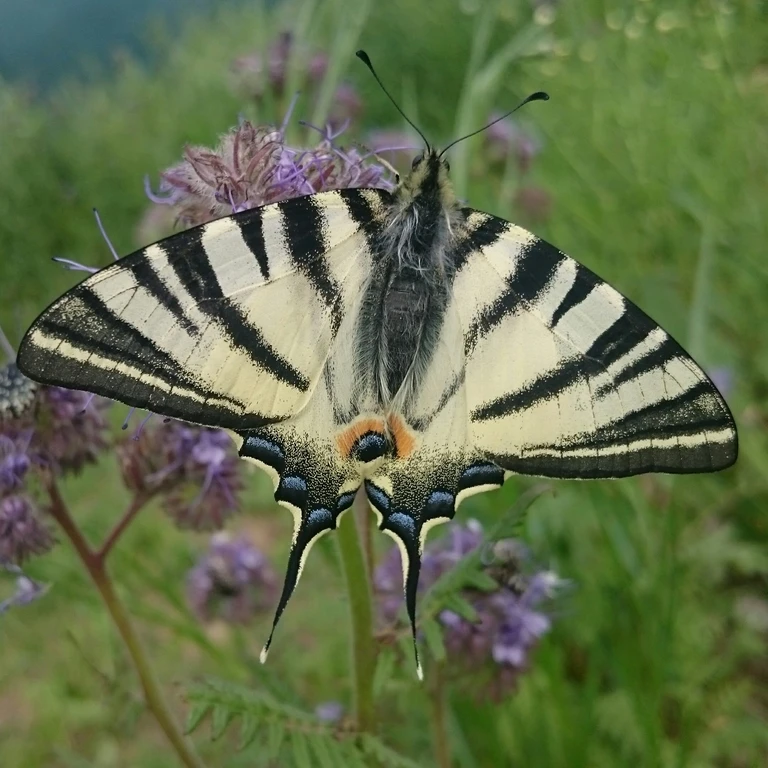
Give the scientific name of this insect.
Iphiclides podalirius
